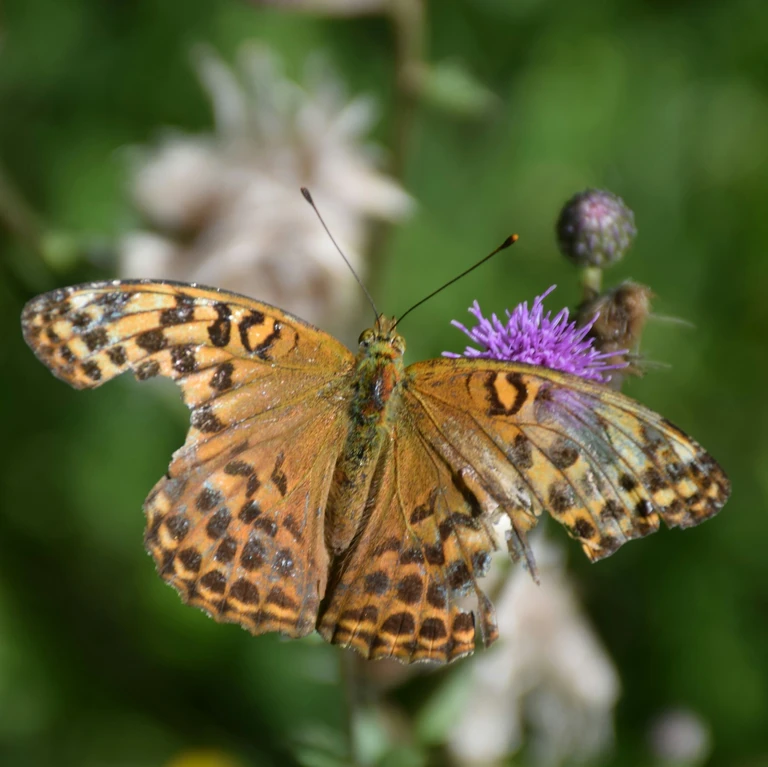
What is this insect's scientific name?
Argynnis paphia
